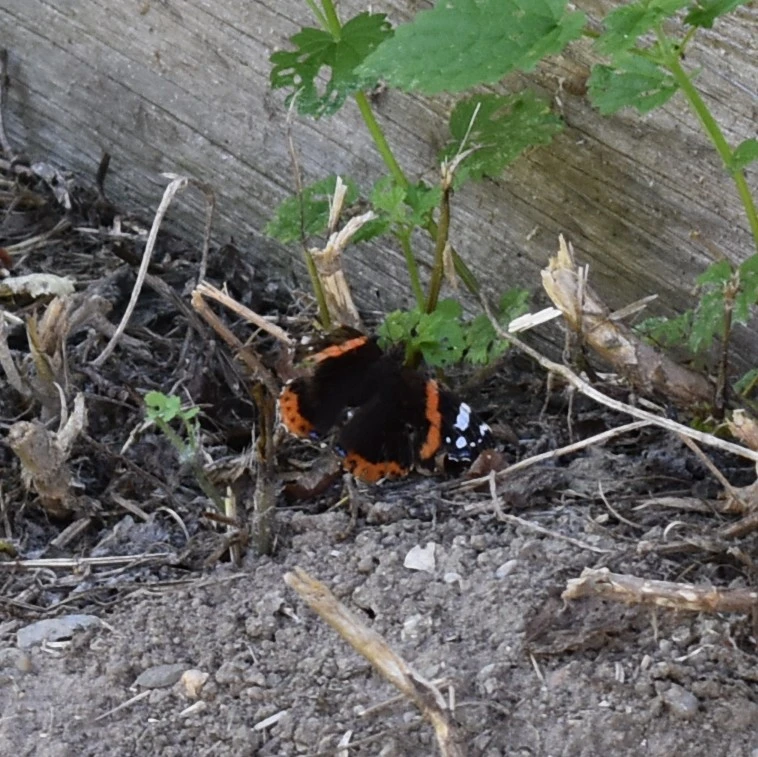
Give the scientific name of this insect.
Vanessa atalanta
